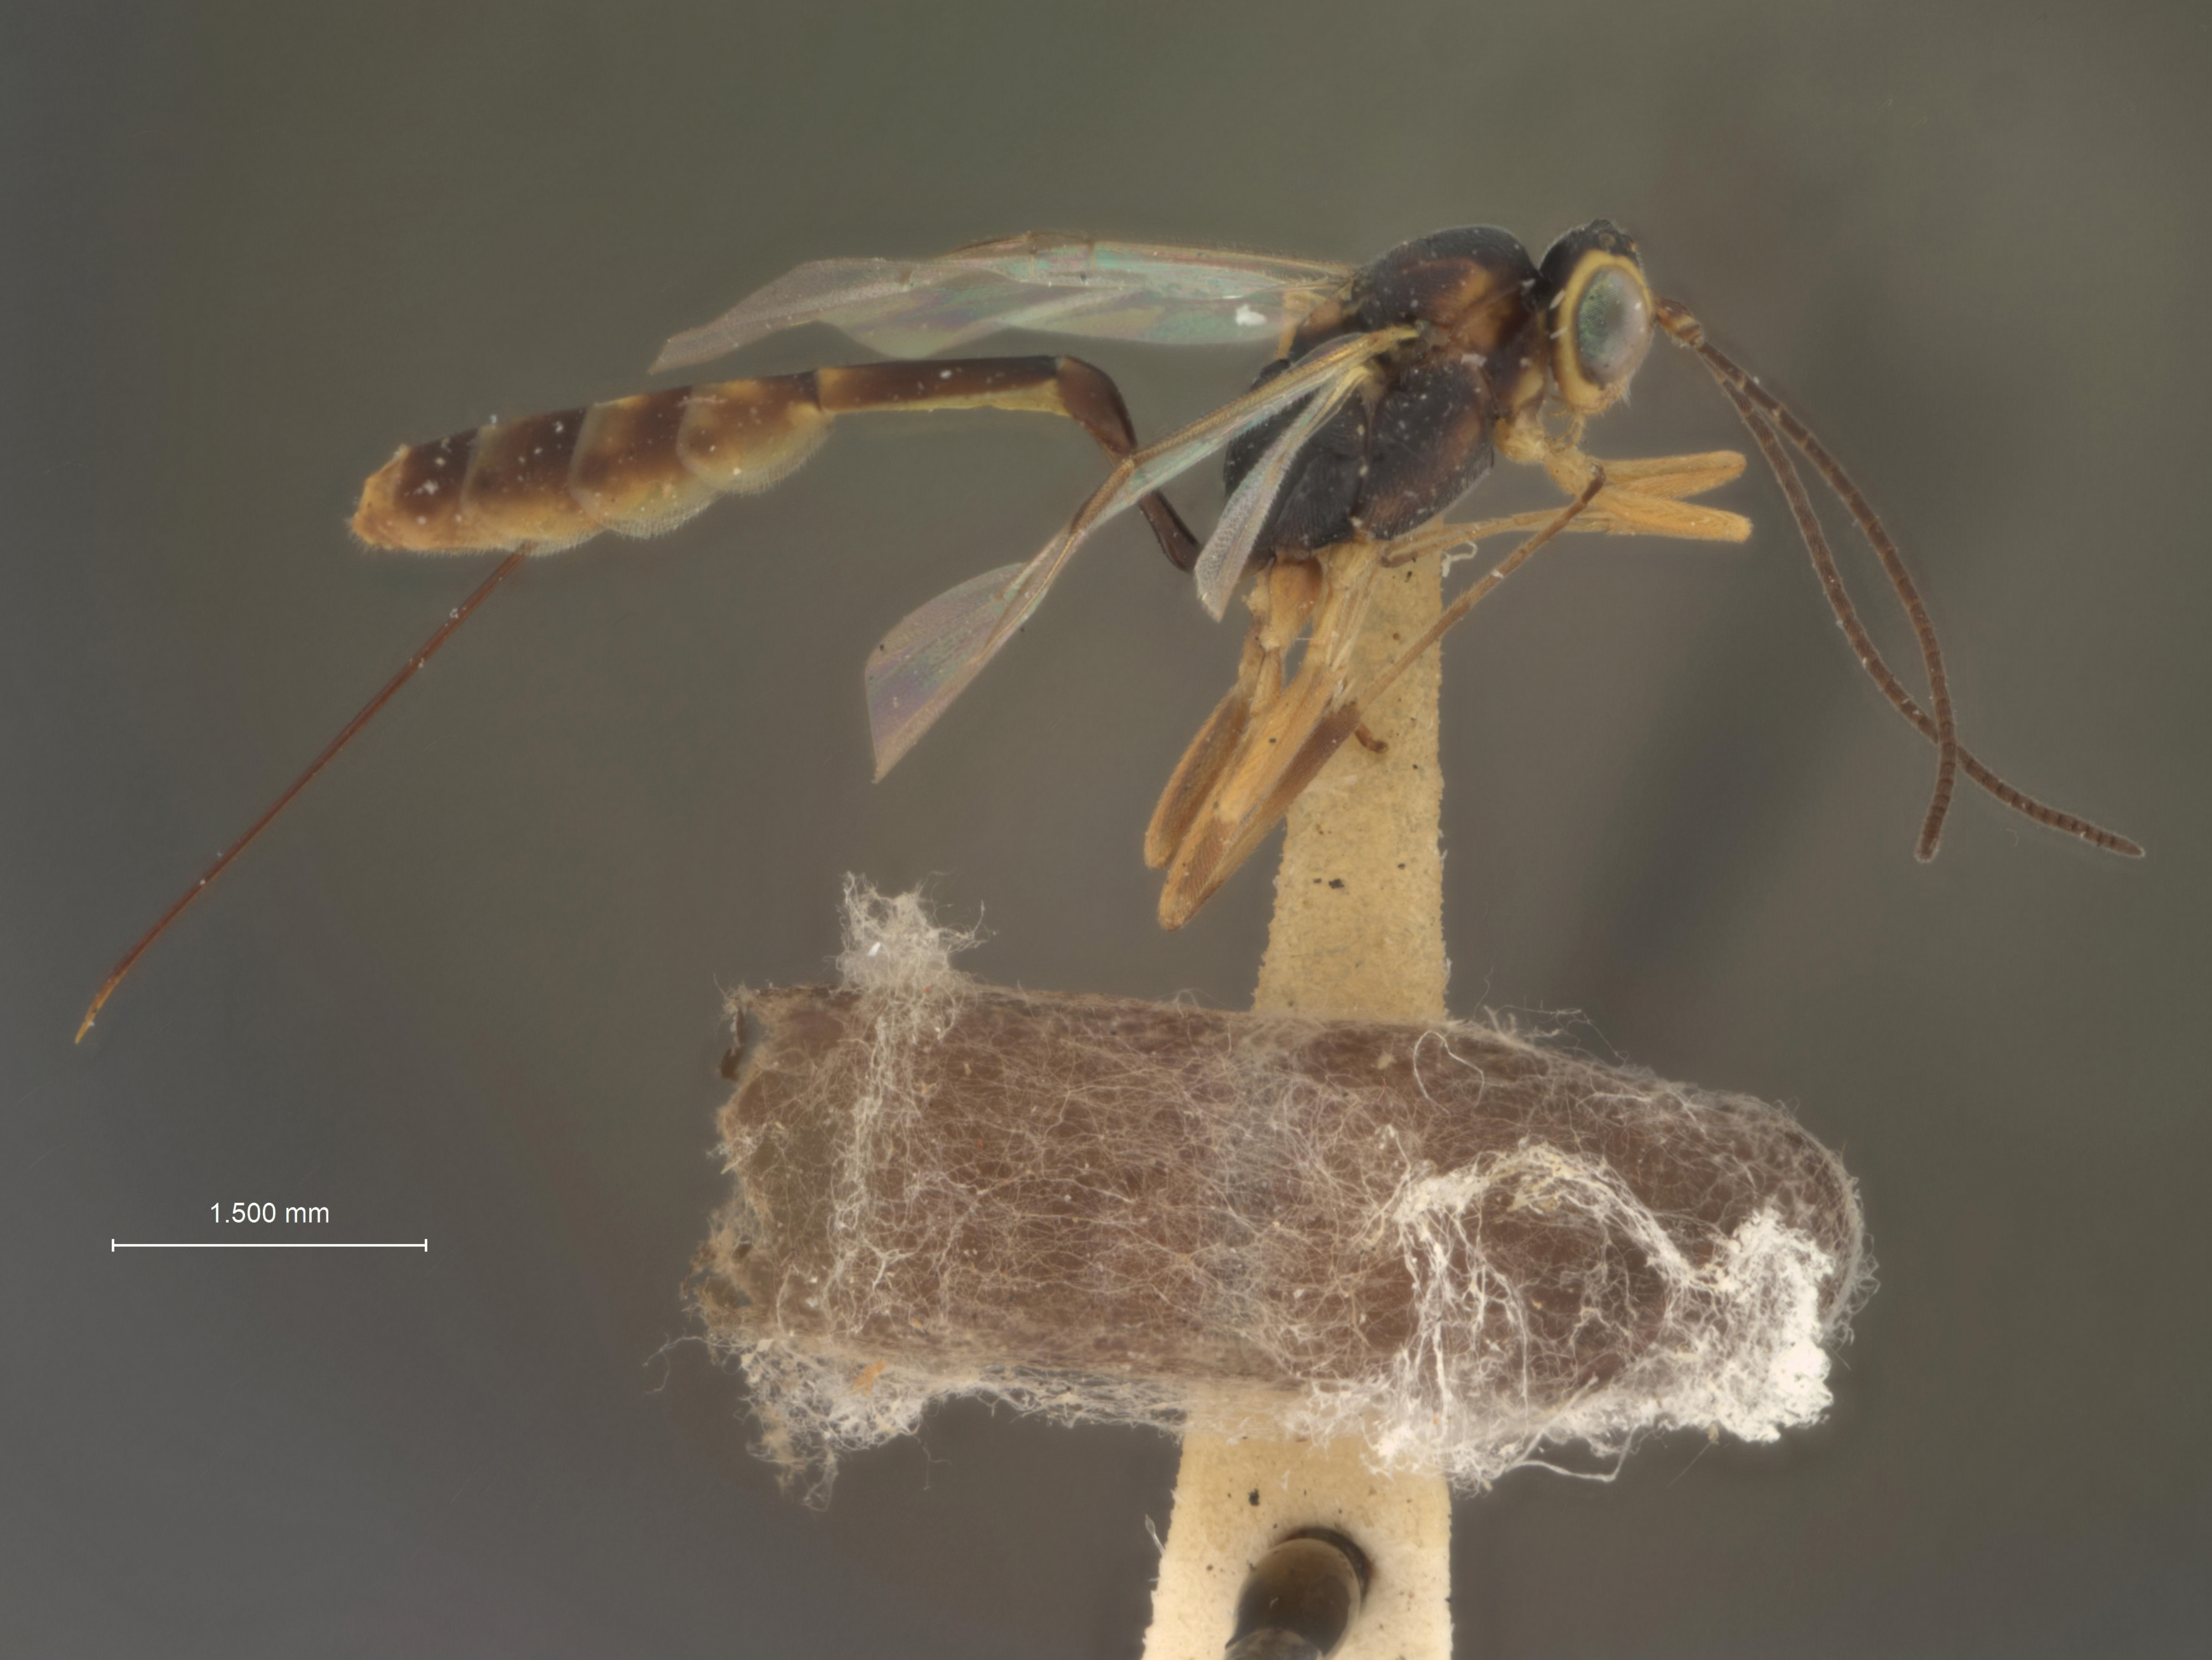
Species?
Cremastus epagoges
